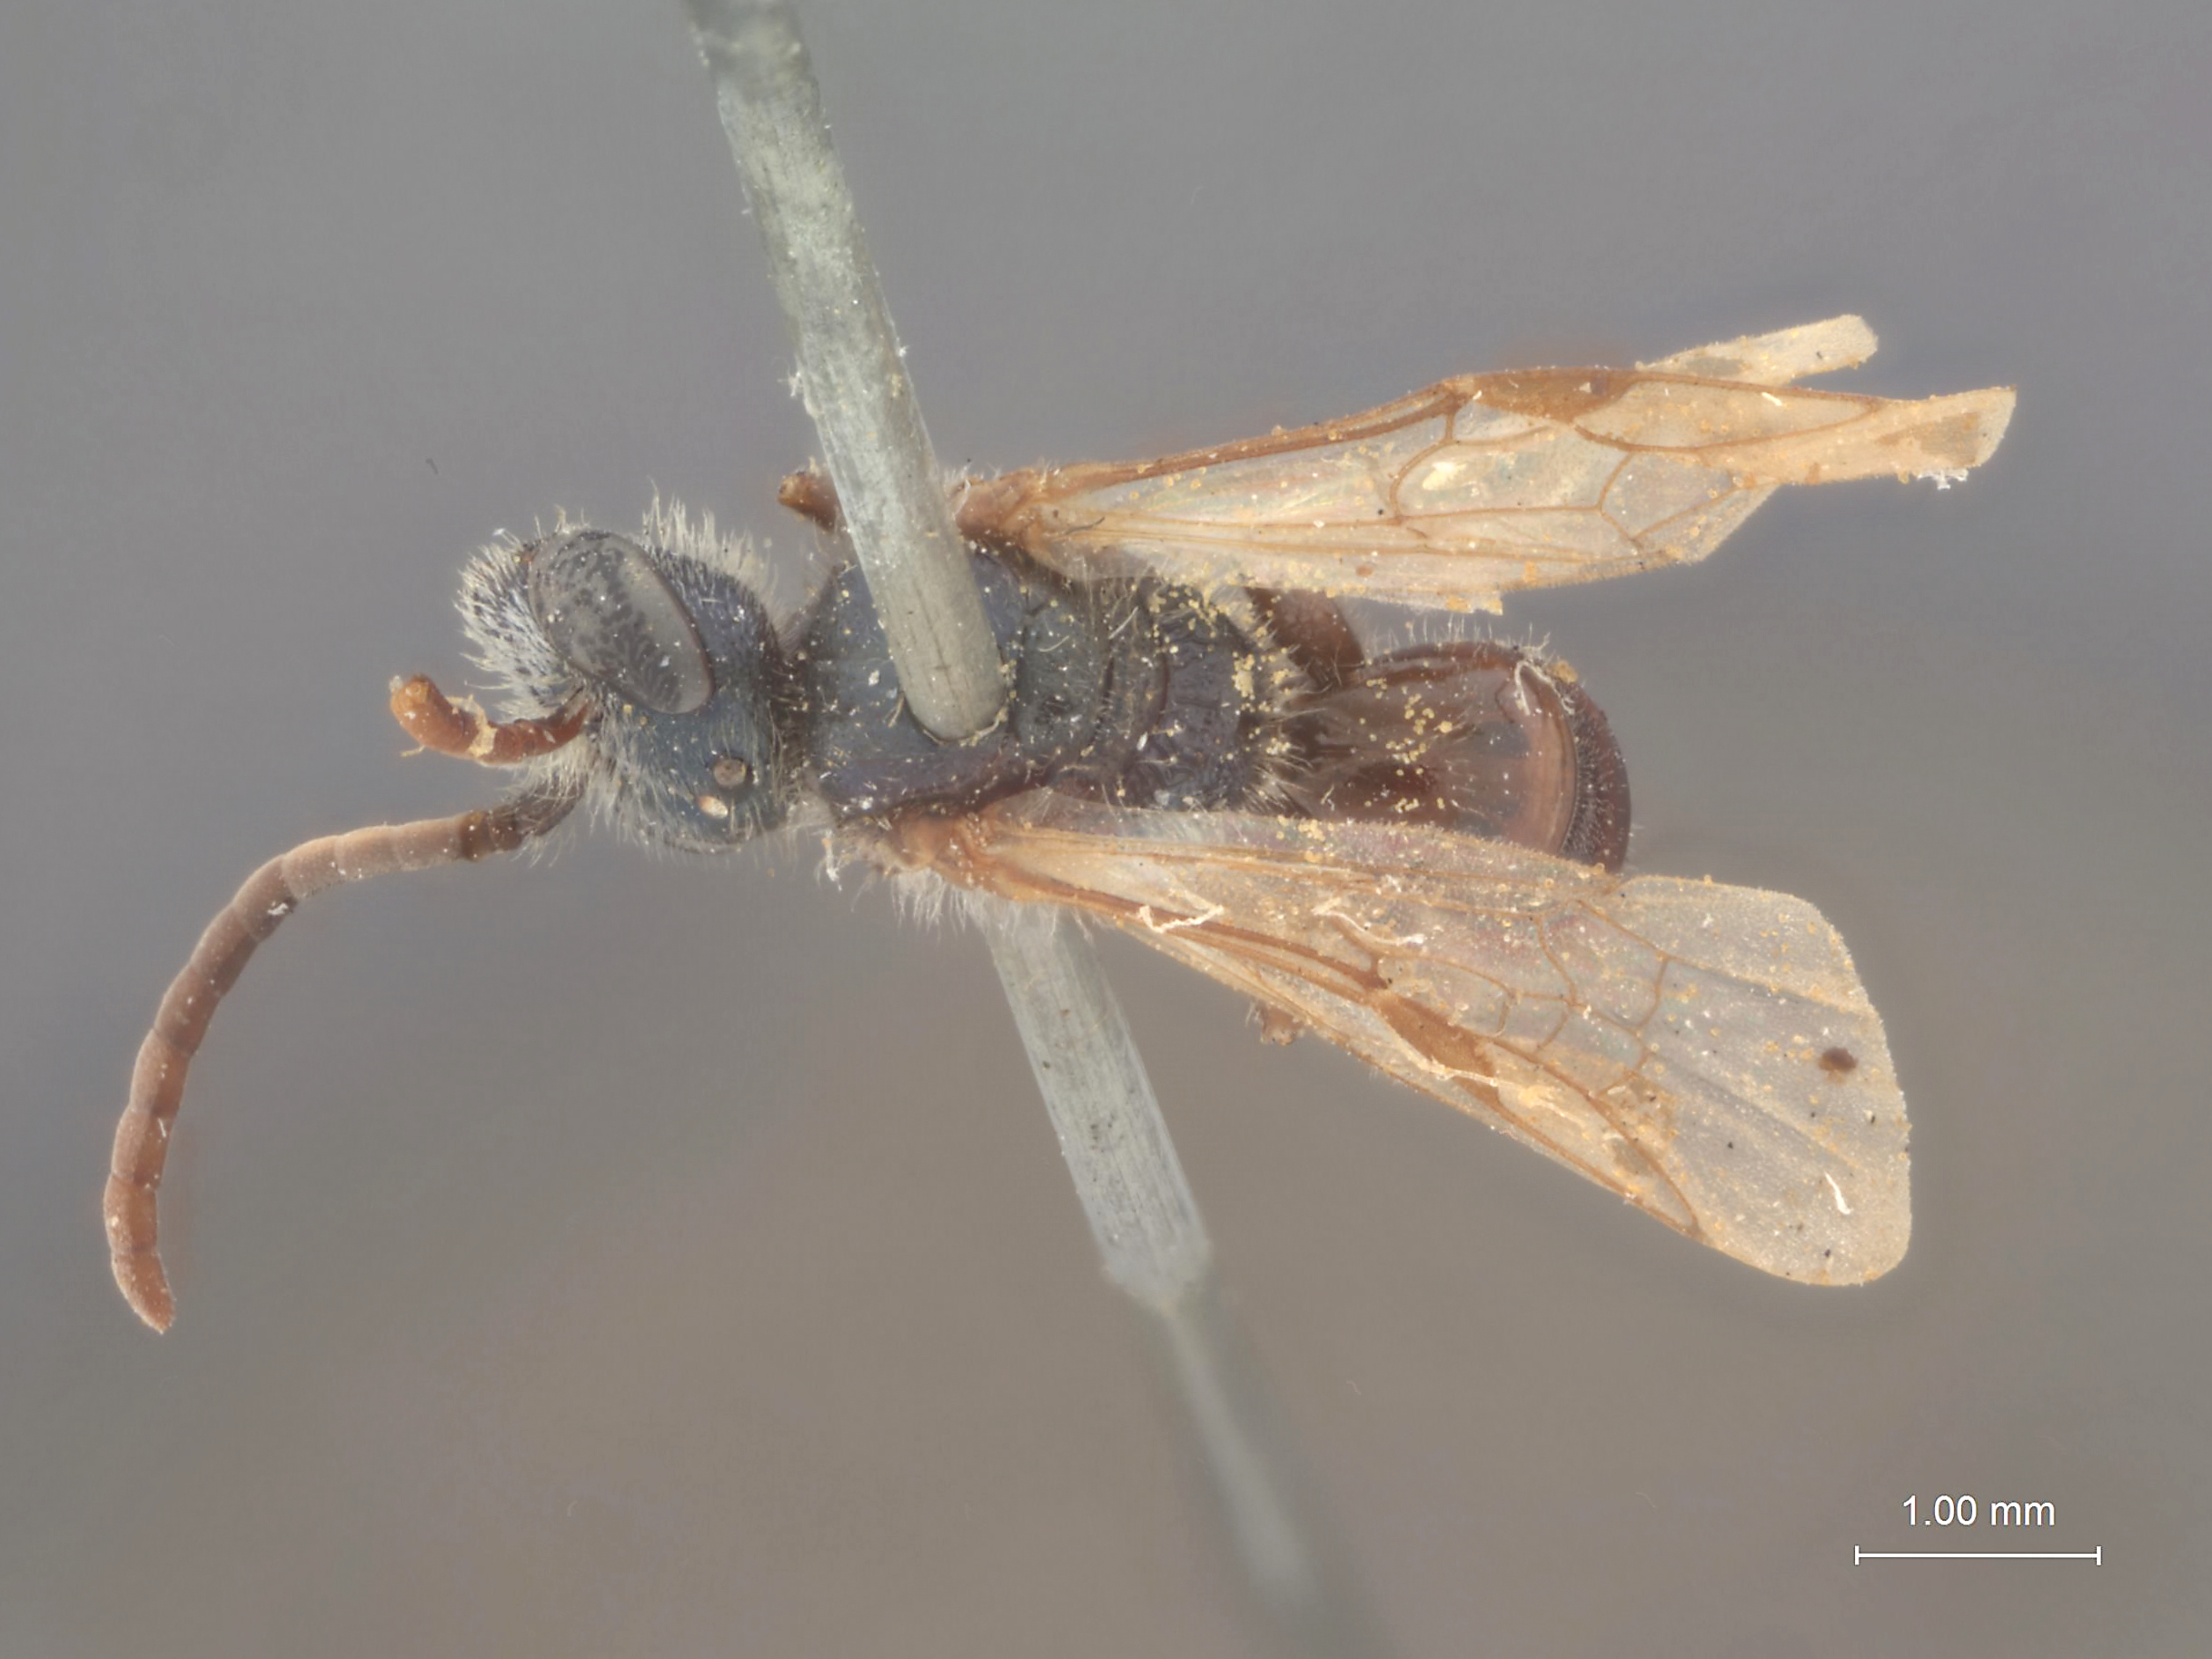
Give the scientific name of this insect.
Halictus abundus
